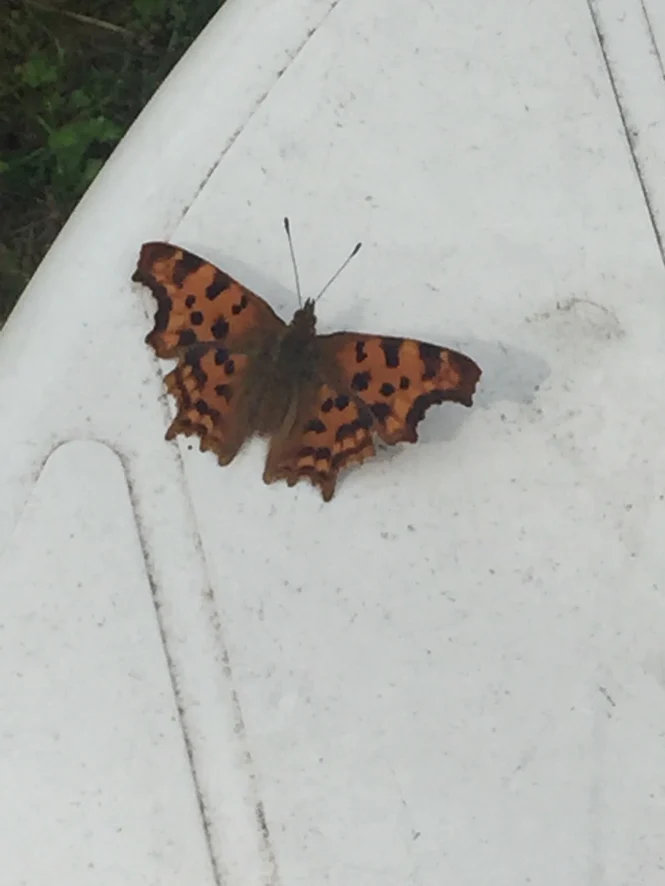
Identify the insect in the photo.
Polygonia c-album
